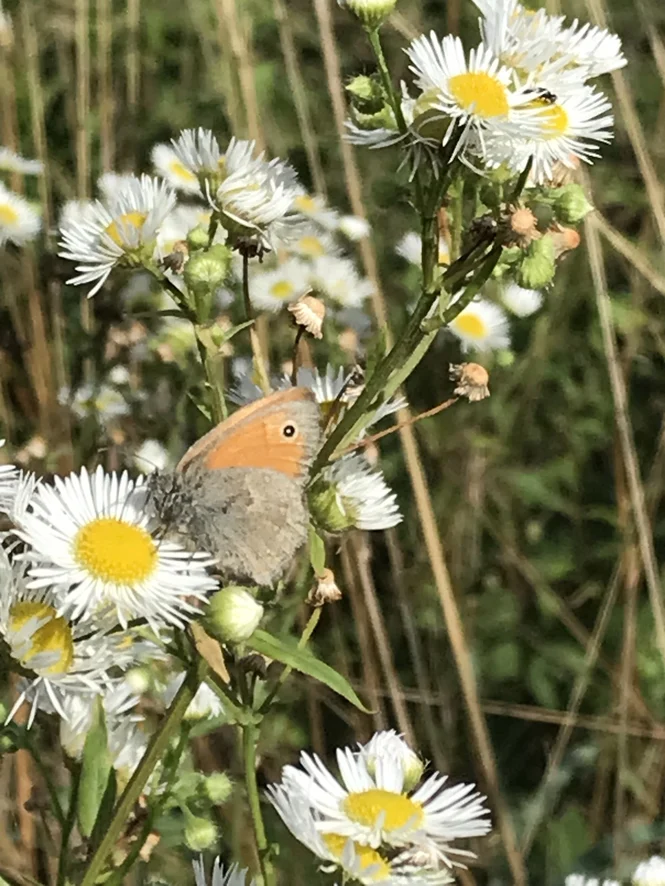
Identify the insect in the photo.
Coenonympha pamphilus
